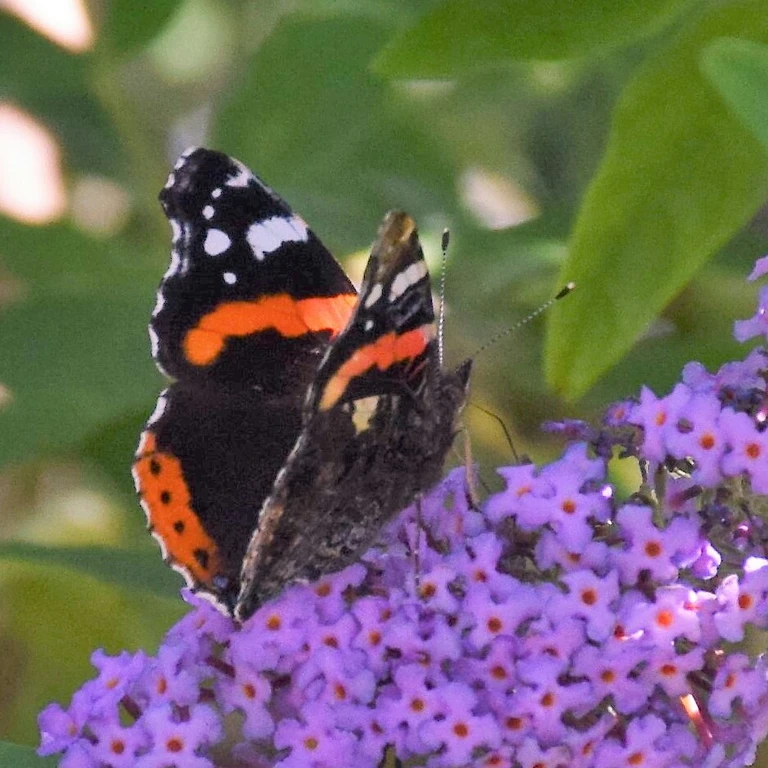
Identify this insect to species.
Vanessa atalanta
